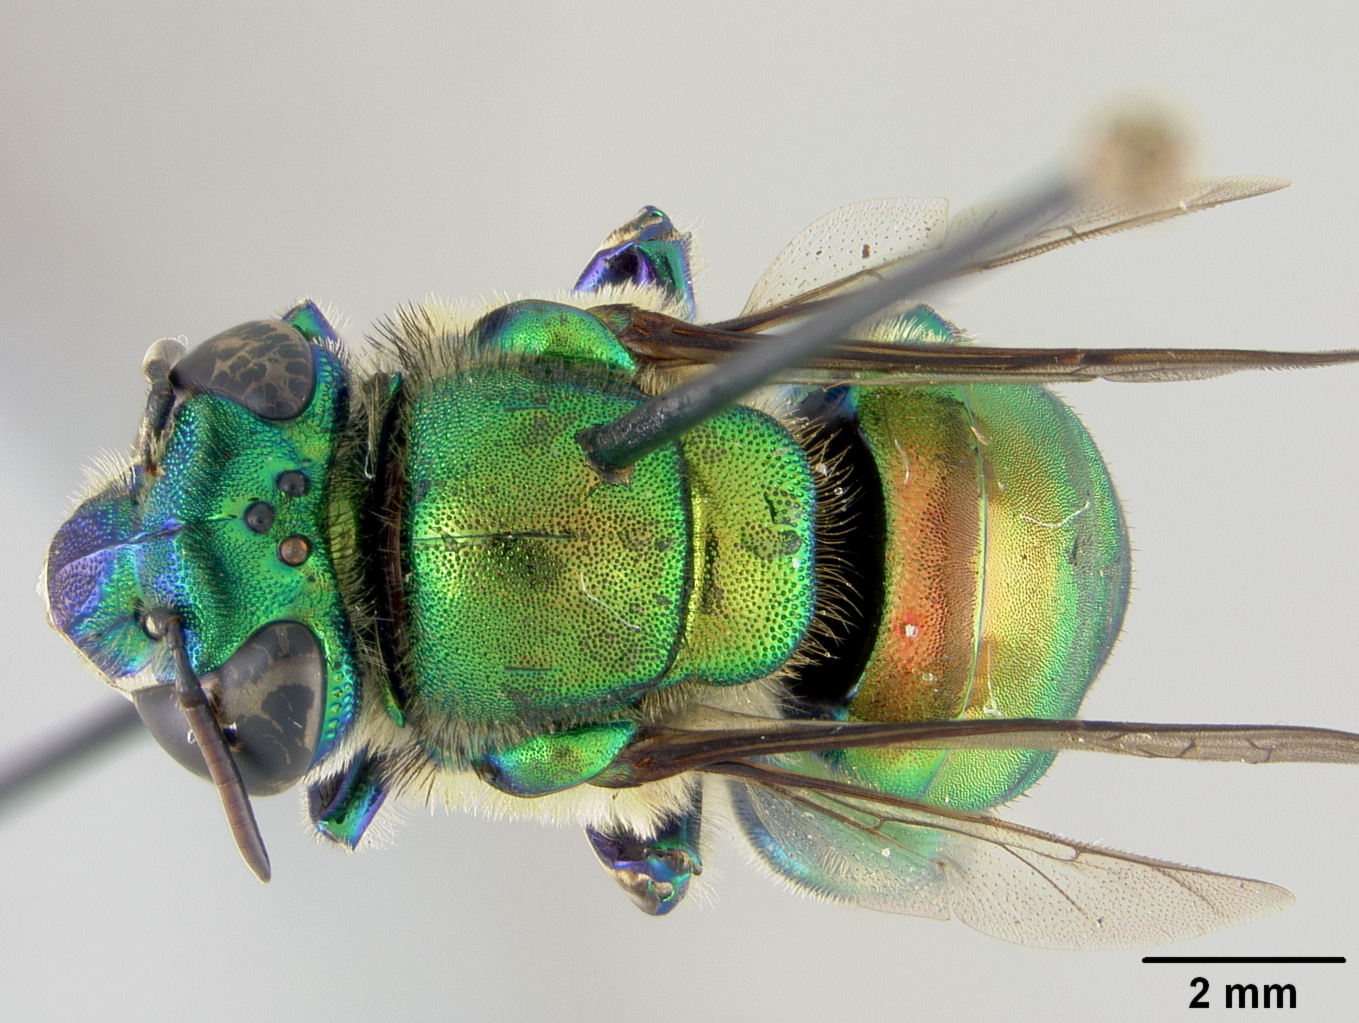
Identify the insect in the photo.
Euglossa dissimula
